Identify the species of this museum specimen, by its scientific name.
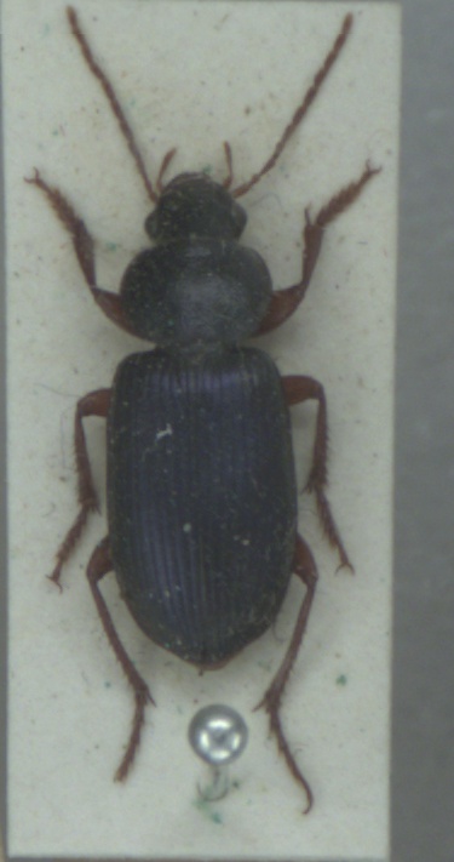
Ophonus ardosiacus
